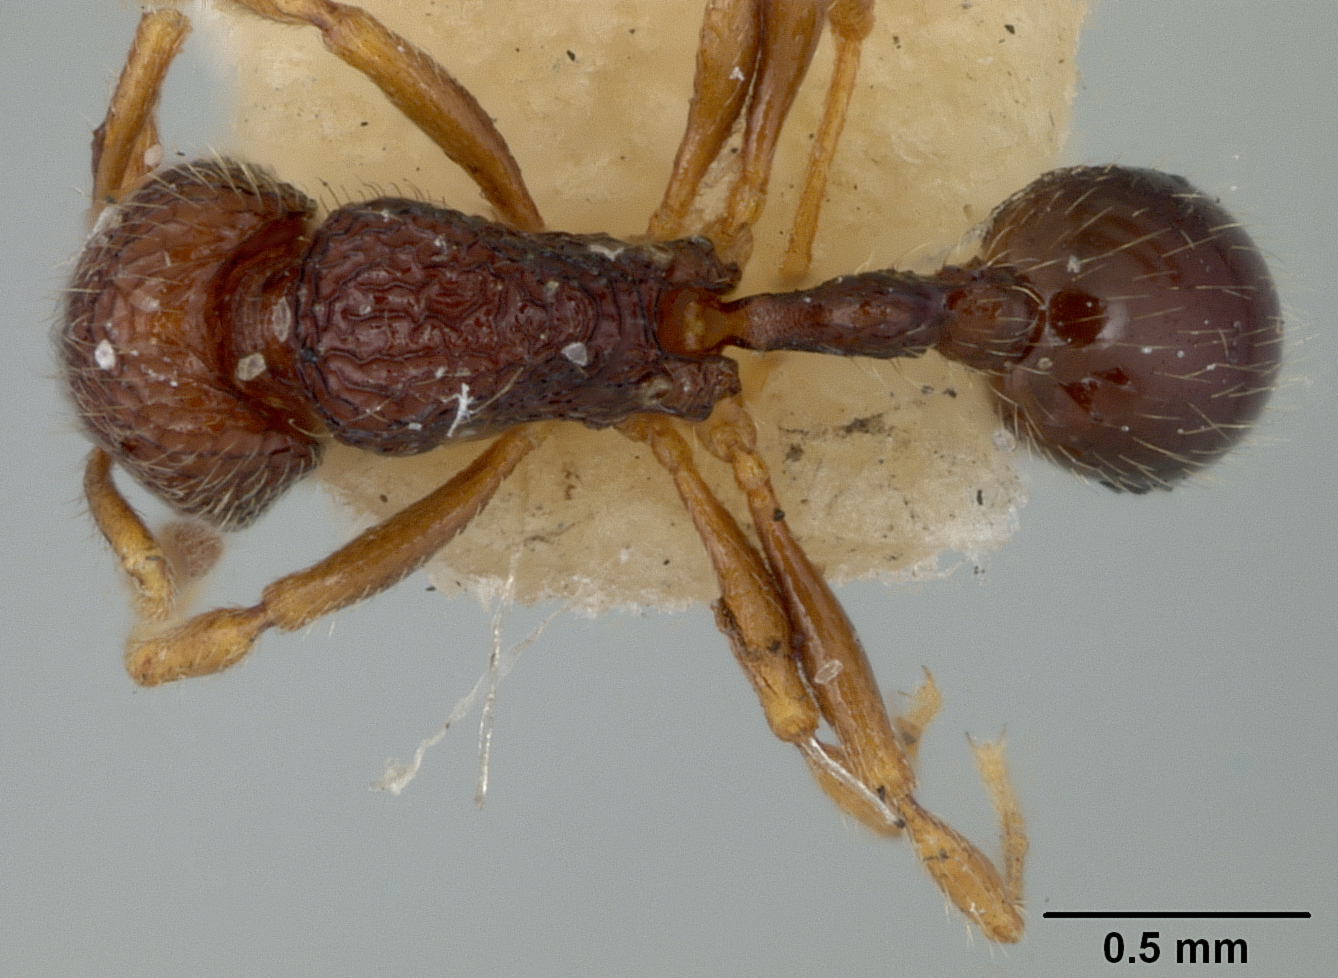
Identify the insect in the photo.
Rogeria inermis
